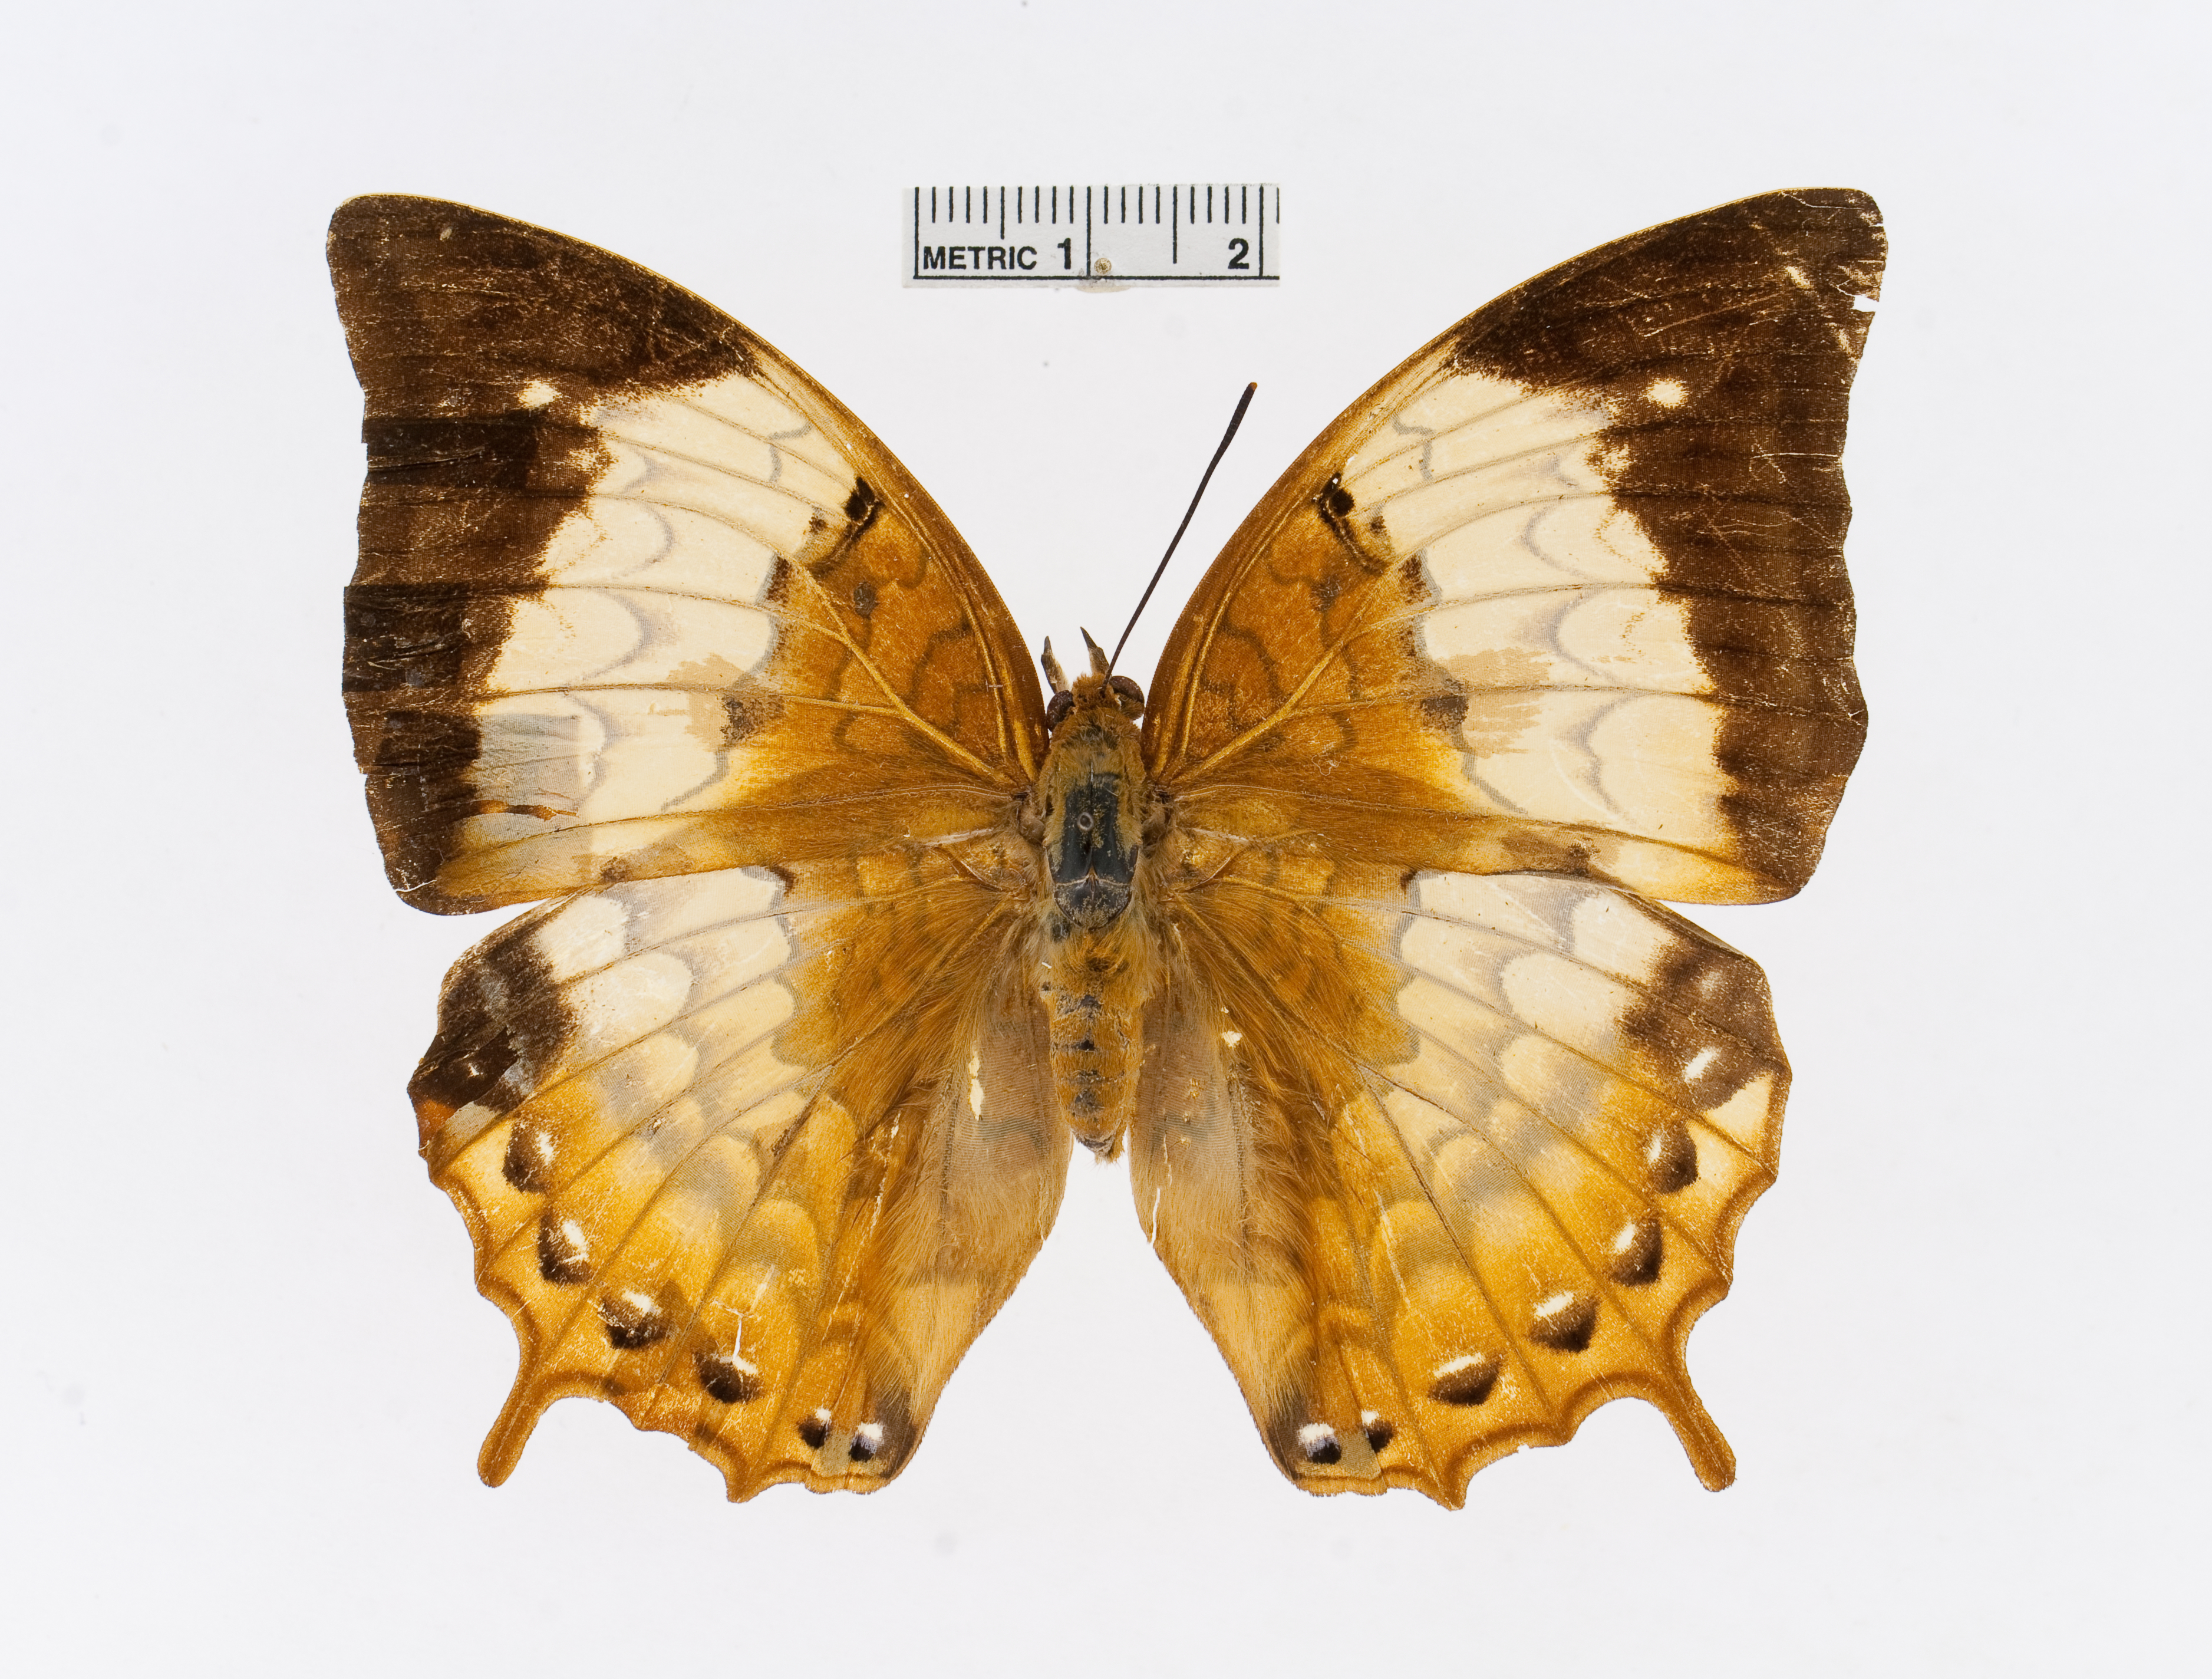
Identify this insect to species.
Charaxes psaphon
